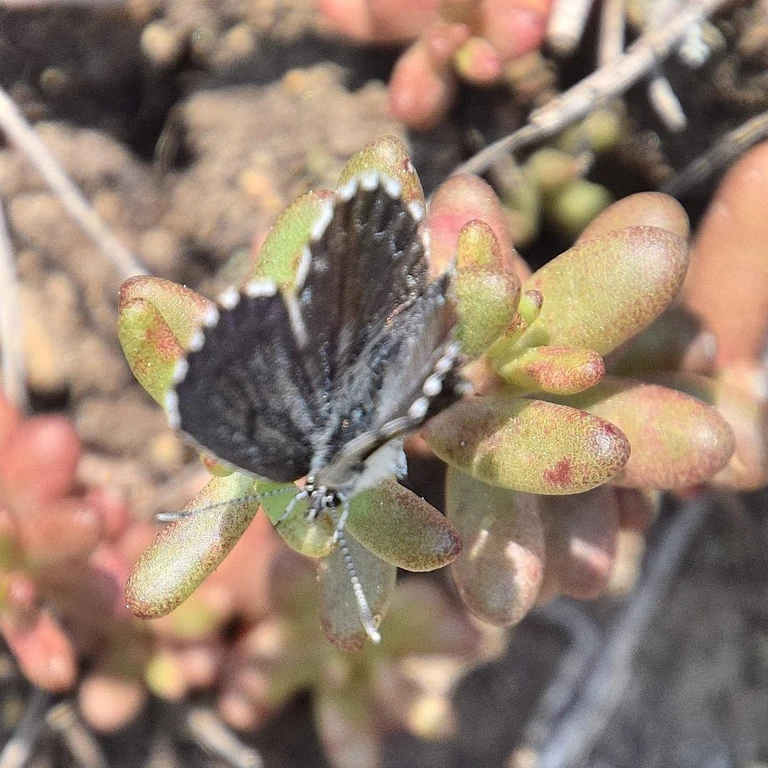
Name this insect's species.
Scolitantides orion
